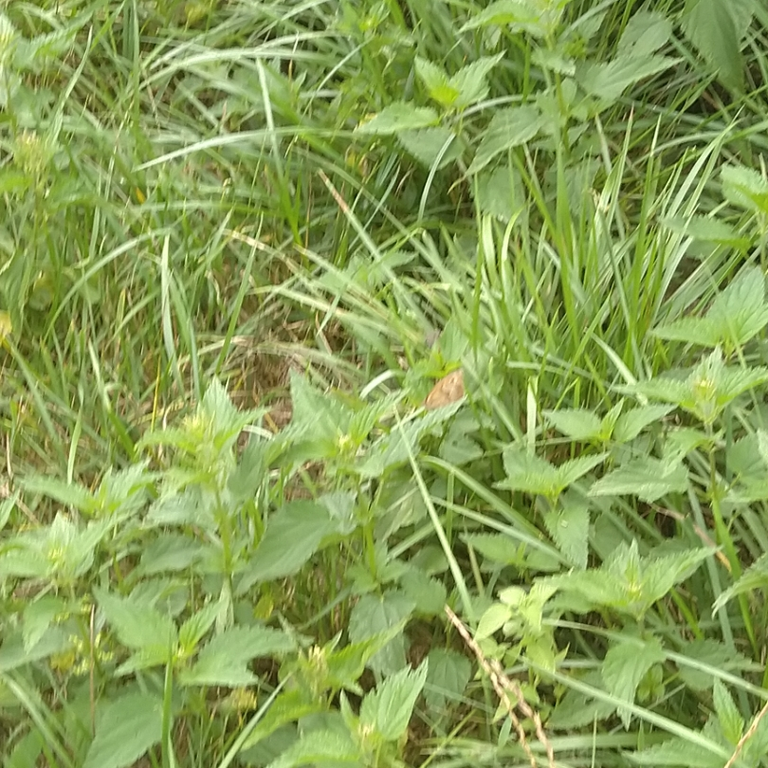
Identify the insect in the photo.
Maniola jurtina
